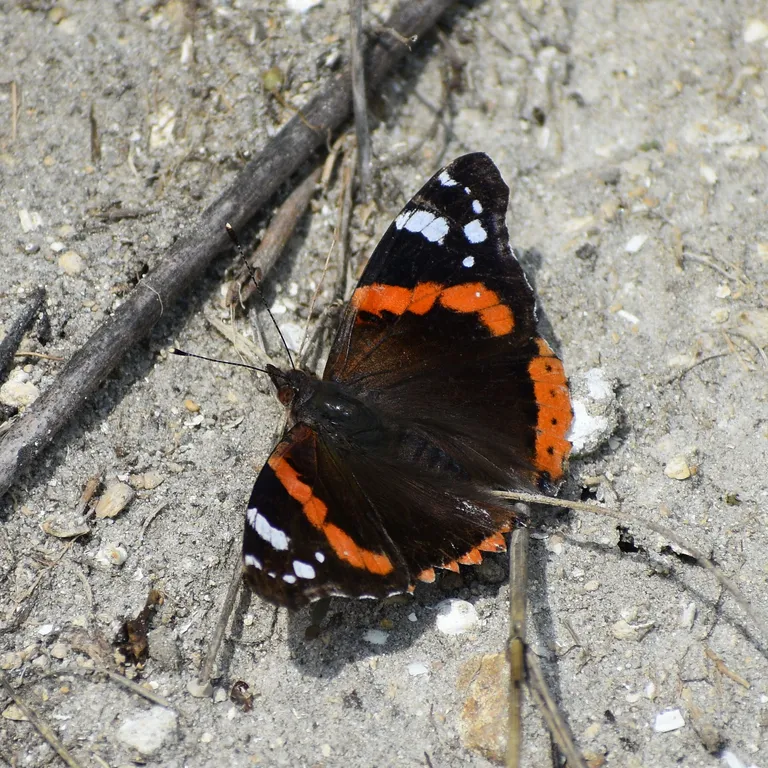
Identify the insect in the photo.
Vanessa atalanta
